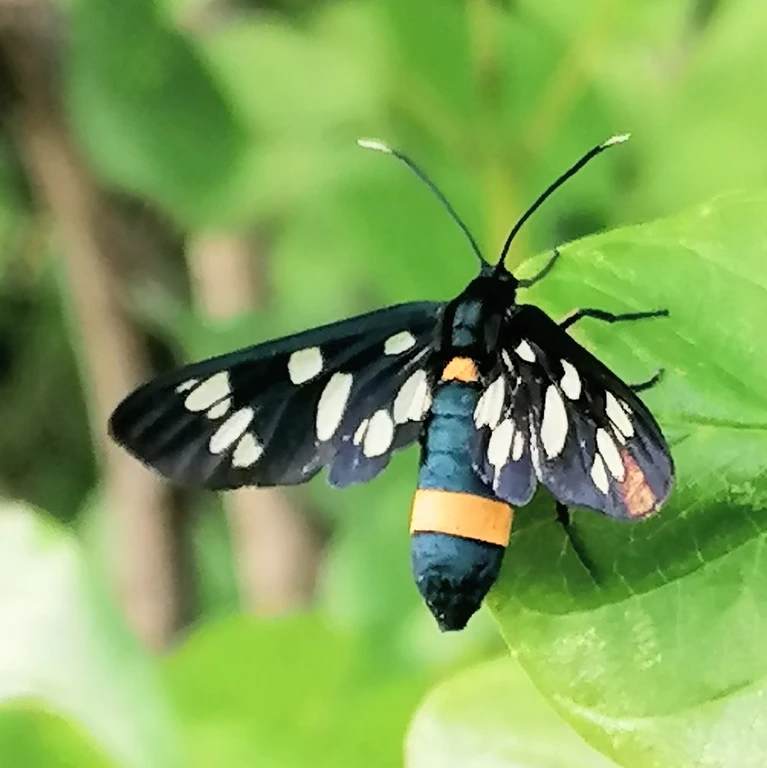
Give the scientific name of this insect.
Amata phegea
